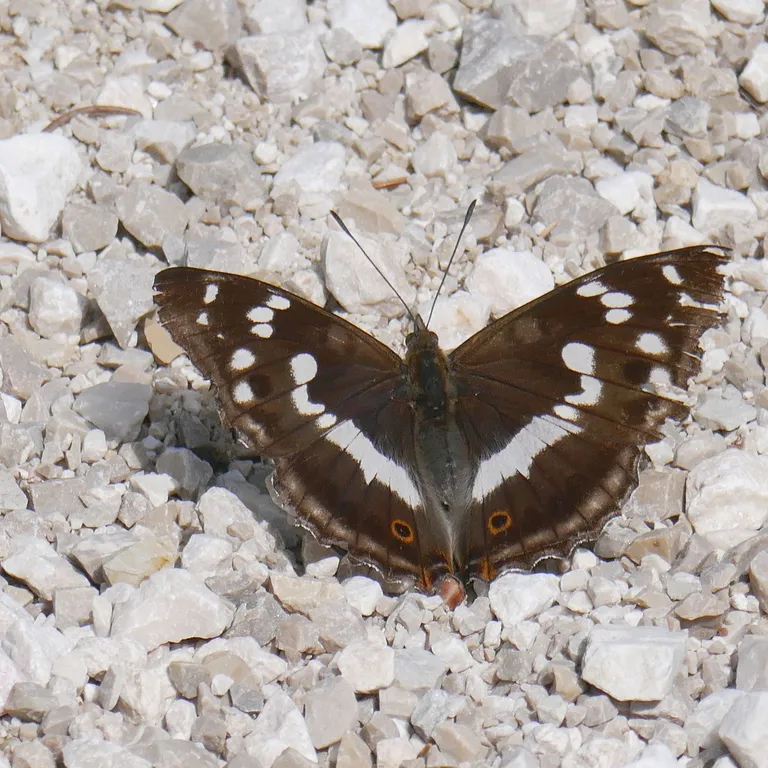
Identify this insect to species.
Apatura iris
